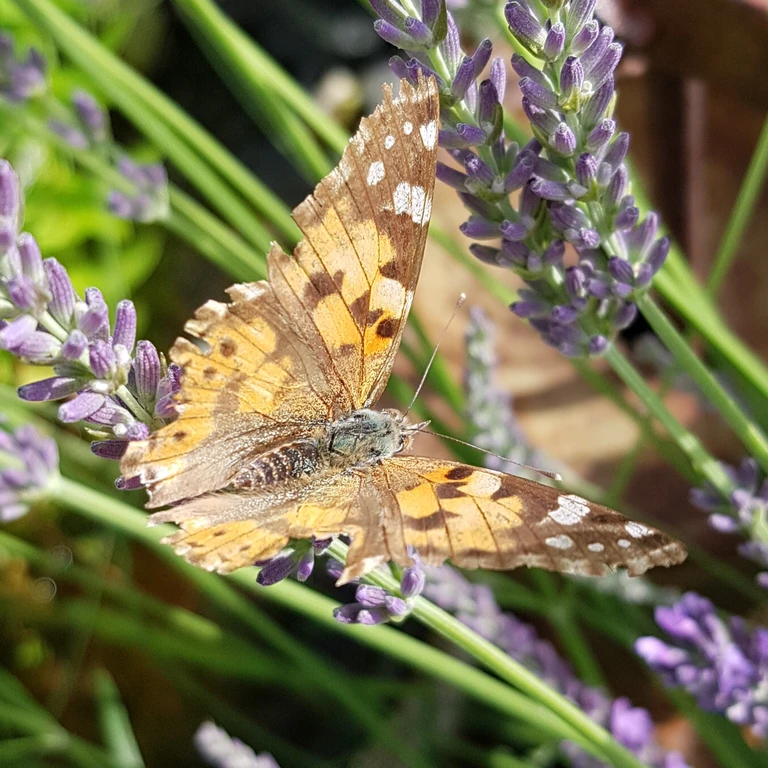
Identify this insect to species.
Vanessa cardui
